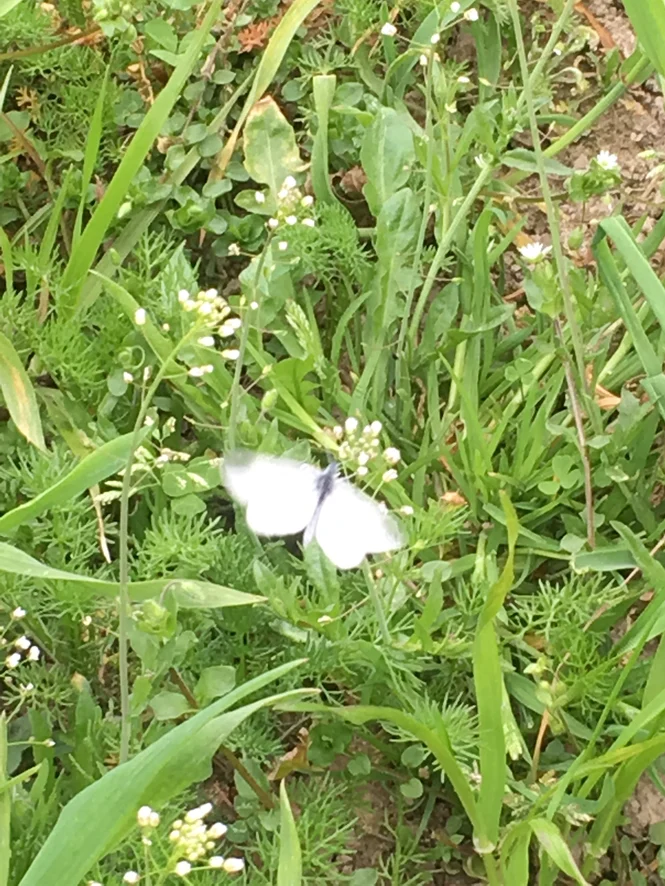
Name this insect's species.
Leptidea sinapis/juvernica
